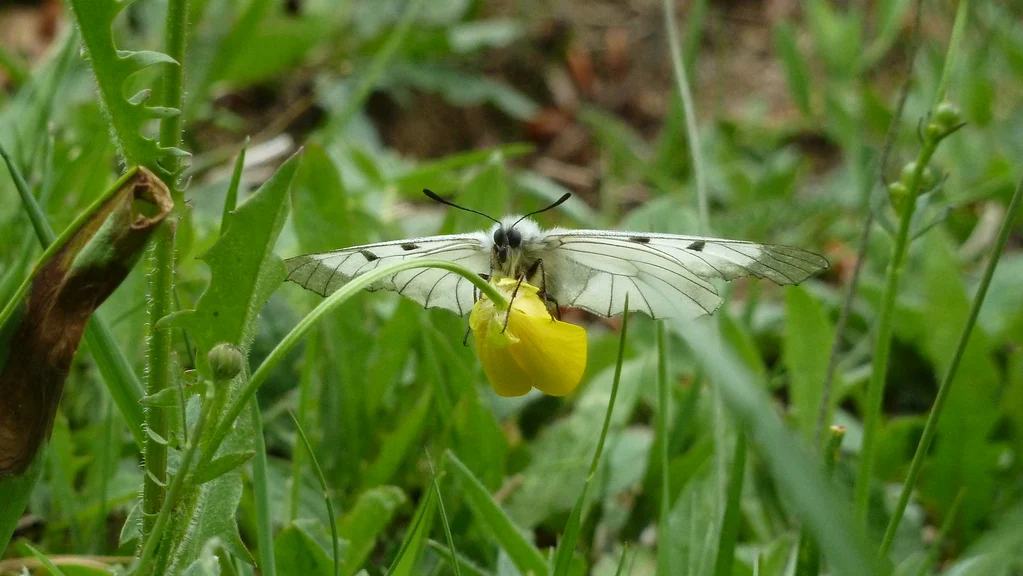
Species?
Parnassius mnemosyne
